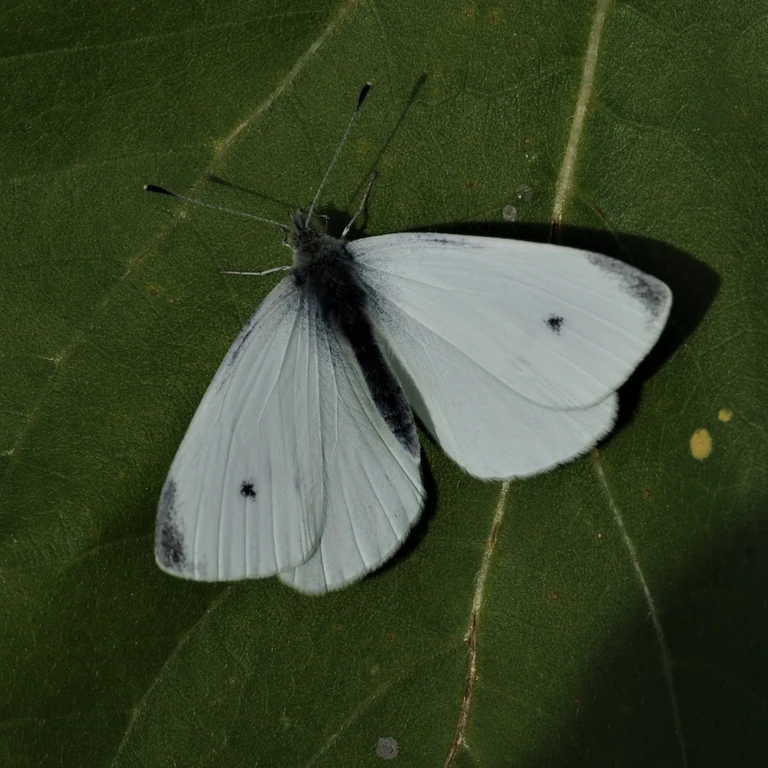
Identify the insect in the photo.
Pieris rapae
